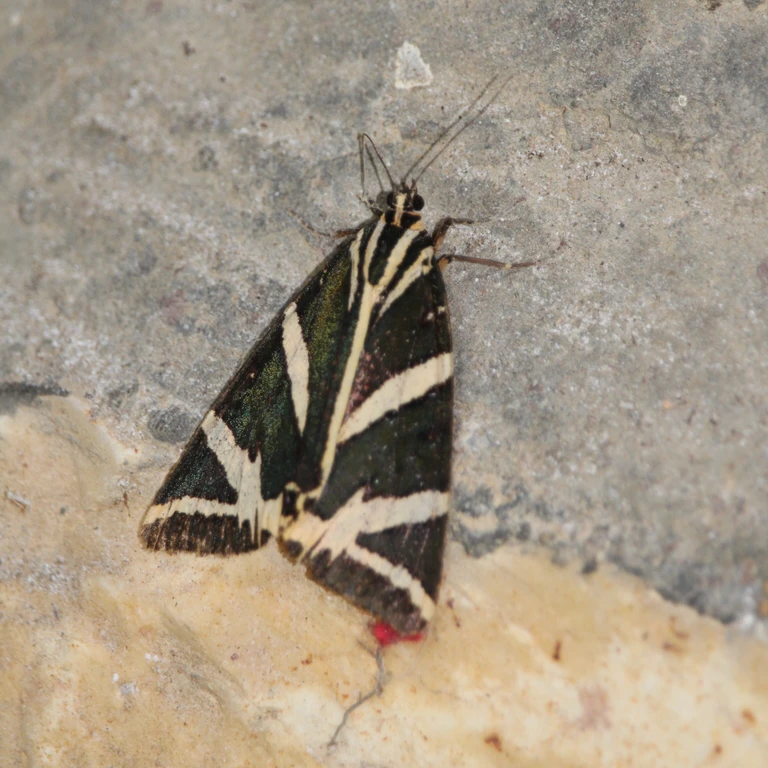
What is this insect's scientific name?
Euplagia quadripunctaria
